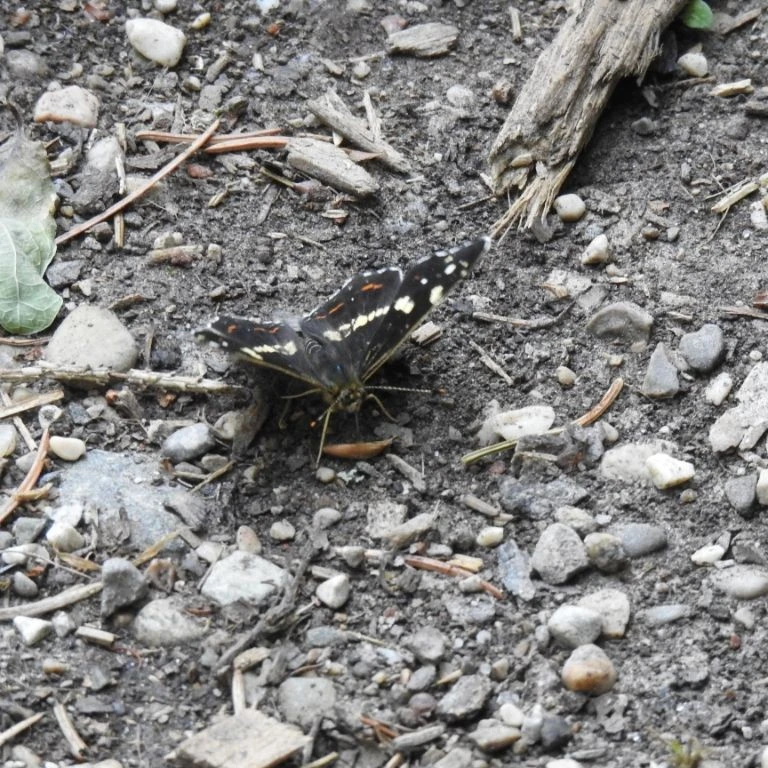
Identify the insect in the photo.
Araschnia levana
